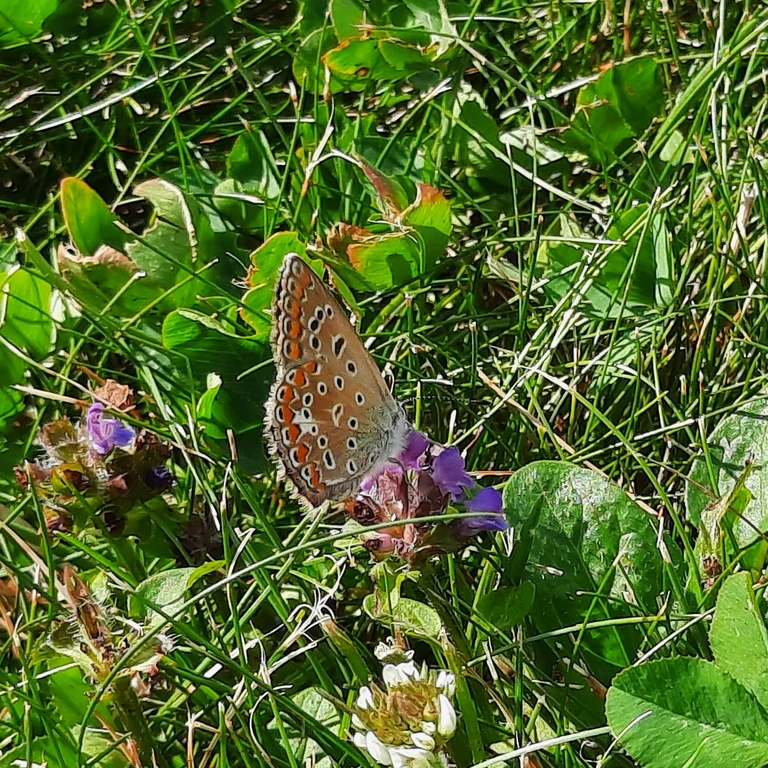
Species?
Polyommatus icarus
